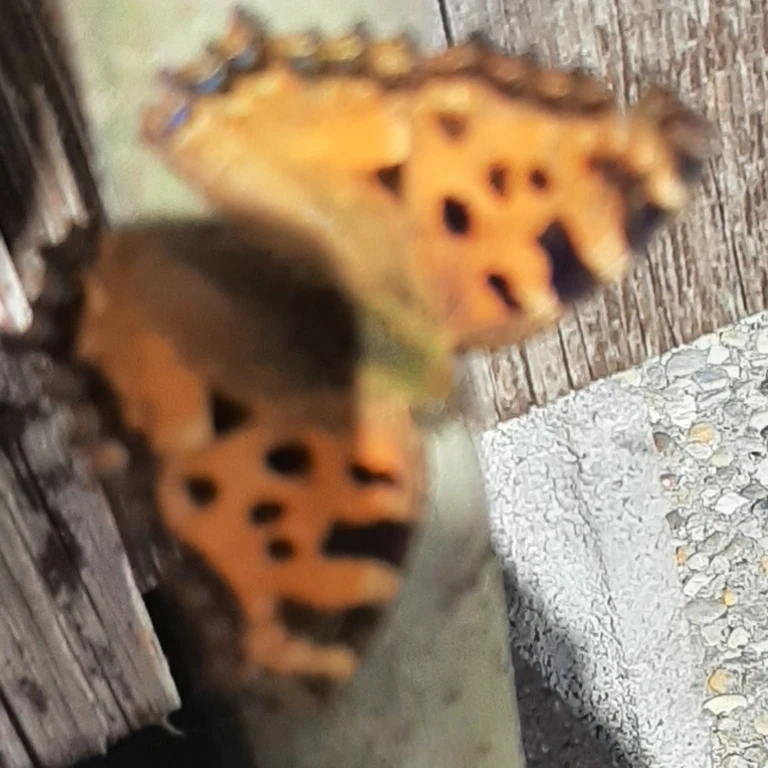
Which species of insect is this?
Nymphalis polychloros
